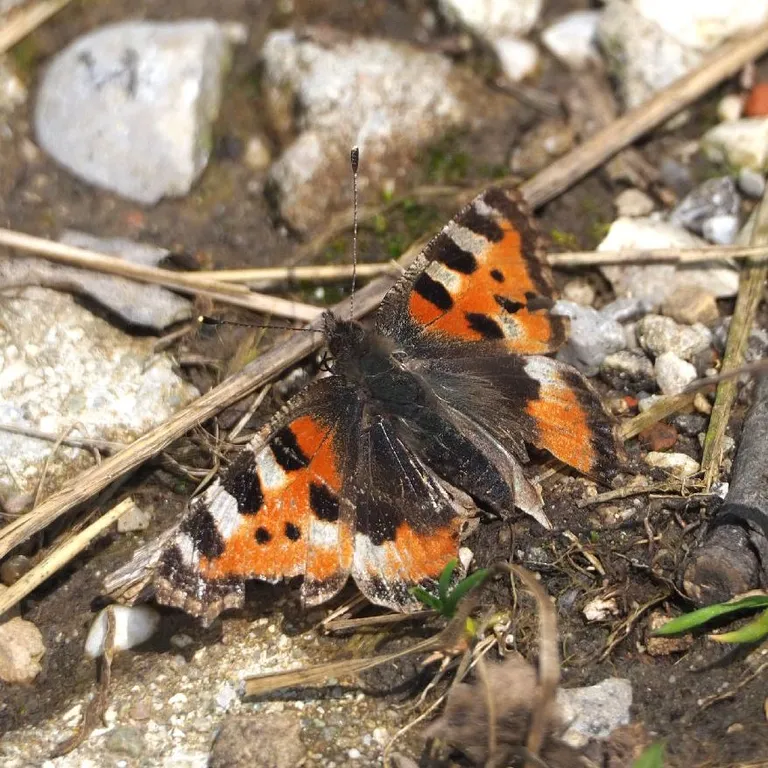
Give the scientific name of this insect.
Aglais urticae
